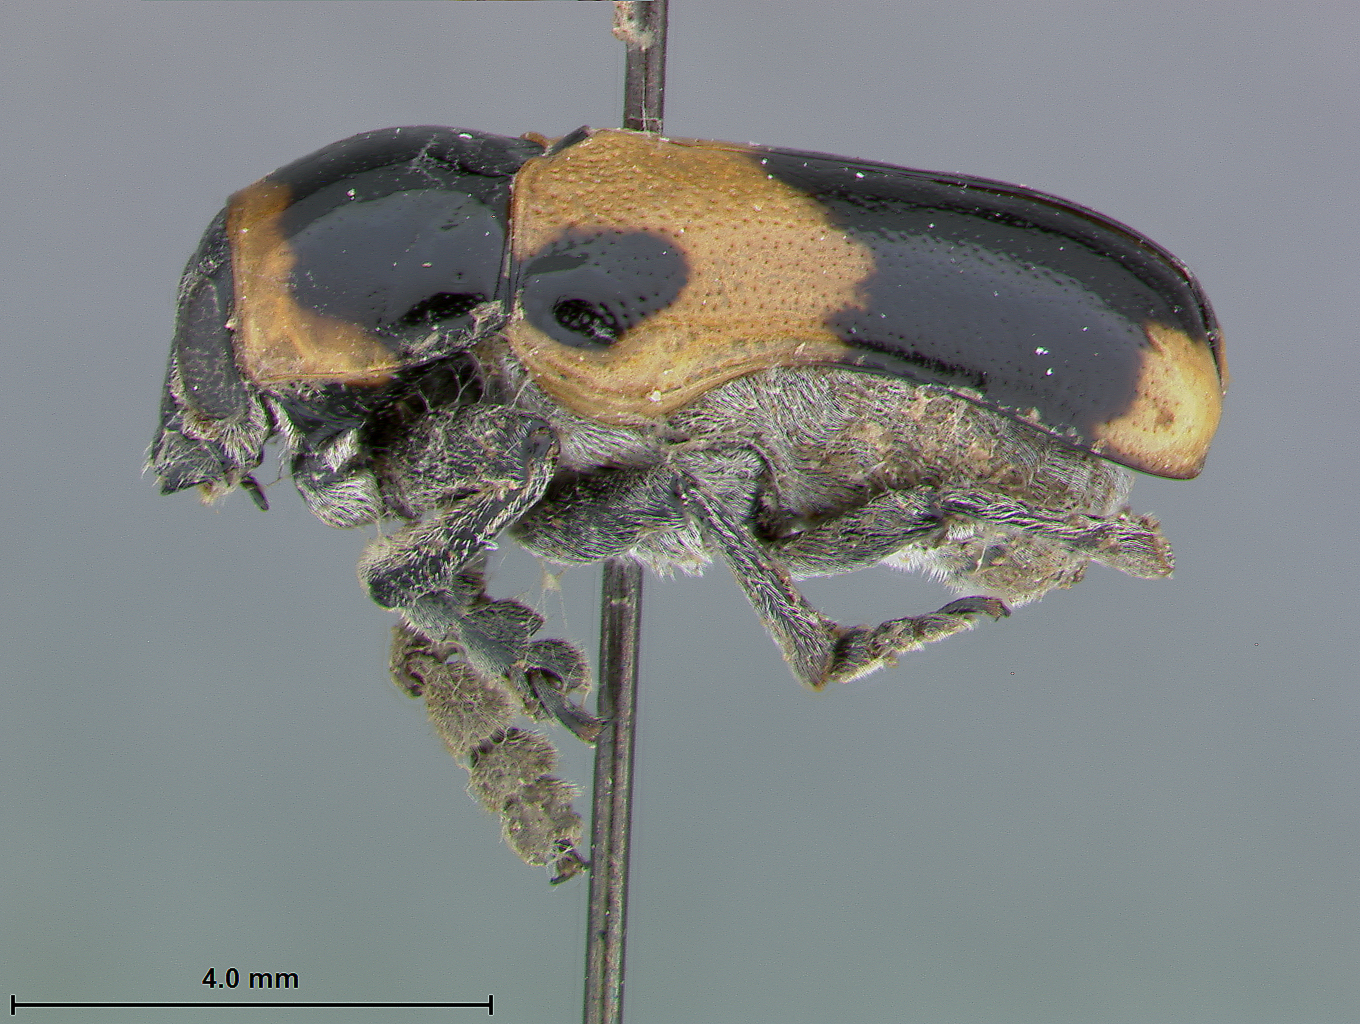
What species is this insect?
Protoclytra agrestris
